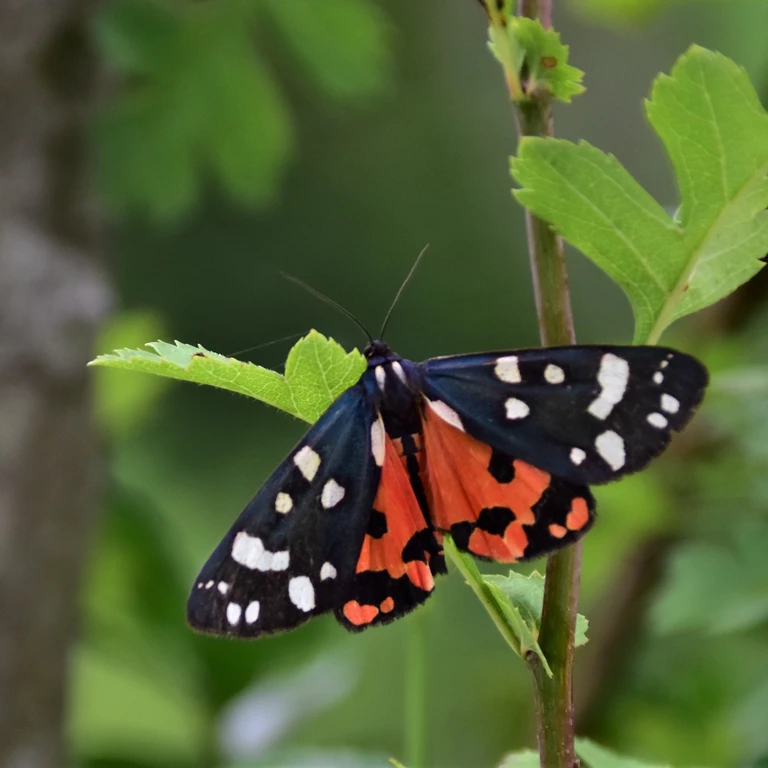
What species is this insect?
Callimorpha dominula
